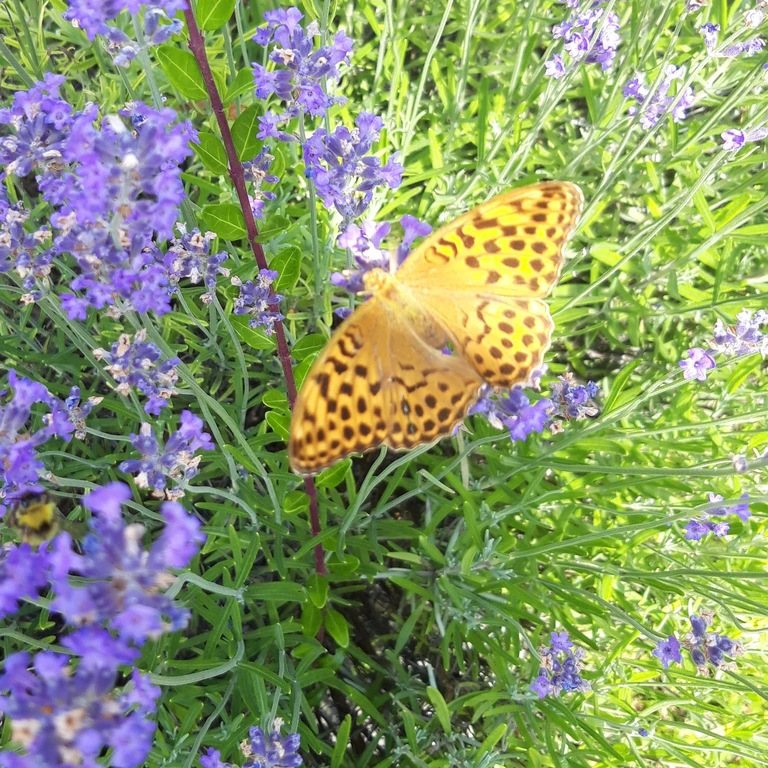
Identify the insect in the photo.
Argynnis paphia
